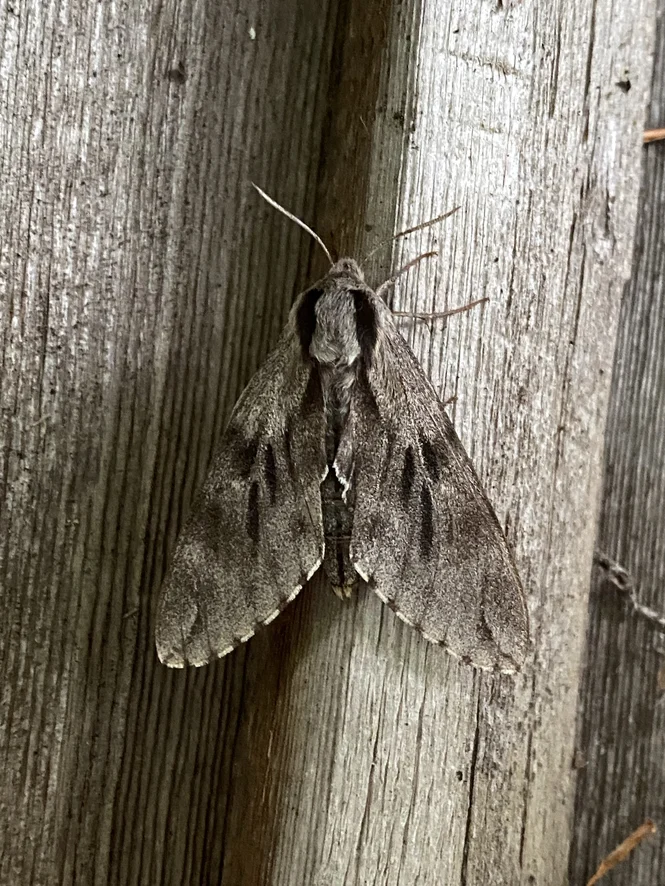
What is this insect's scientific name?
Sphinx pinastri
